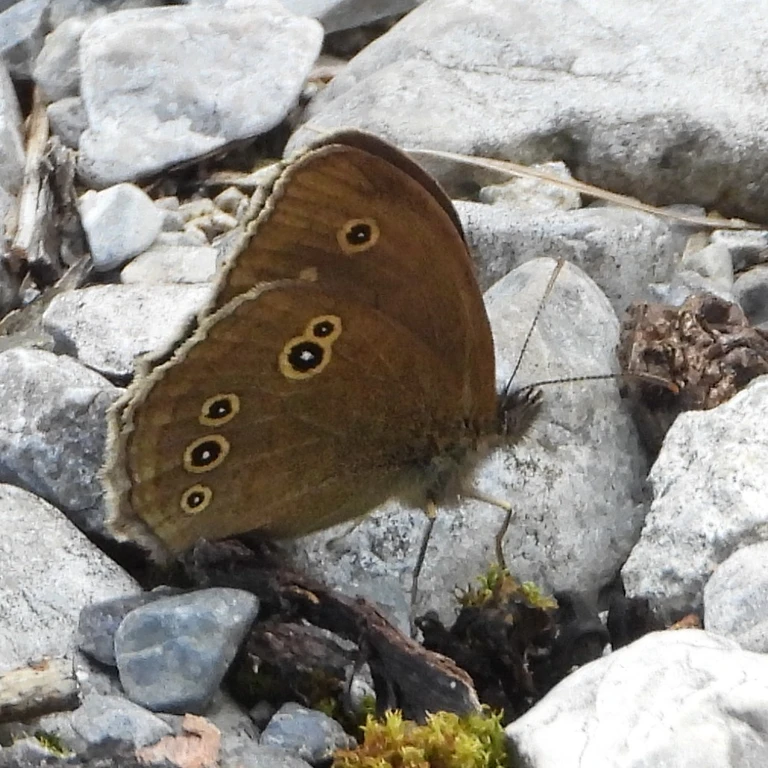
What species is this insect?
Aphantopus hyperantus
